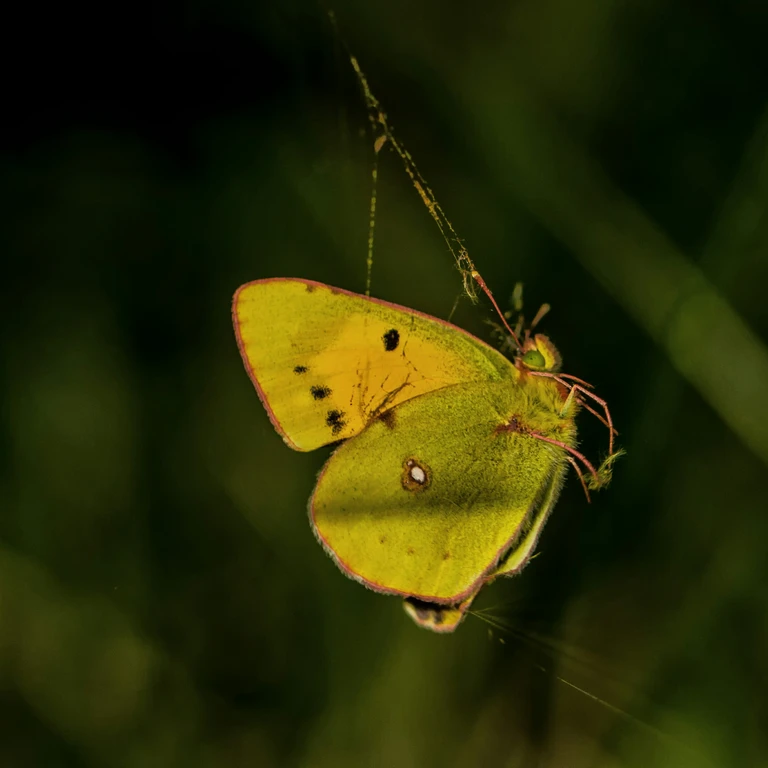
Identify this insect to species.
Colias croceus
